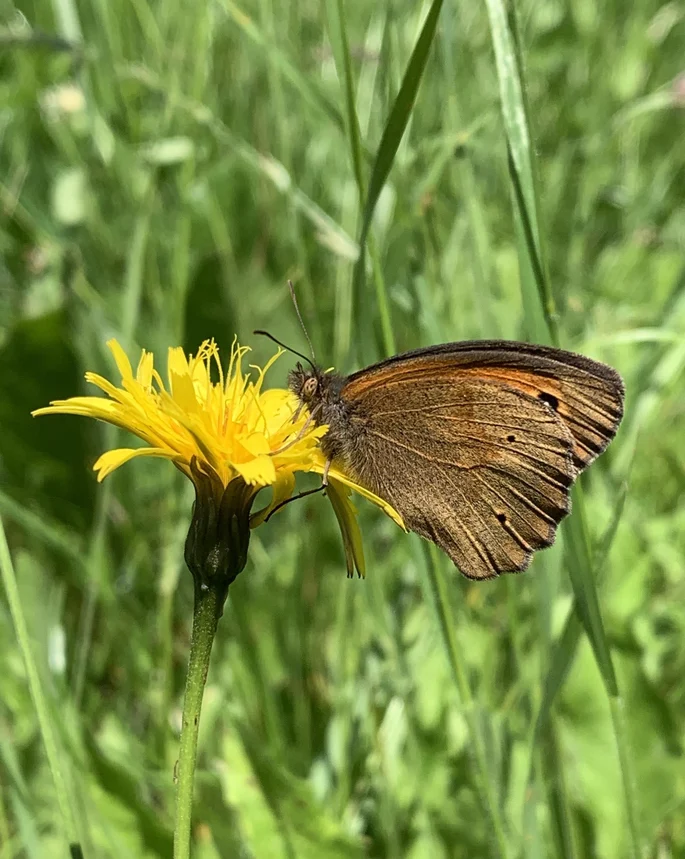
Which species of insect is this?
Maniola jurtina
